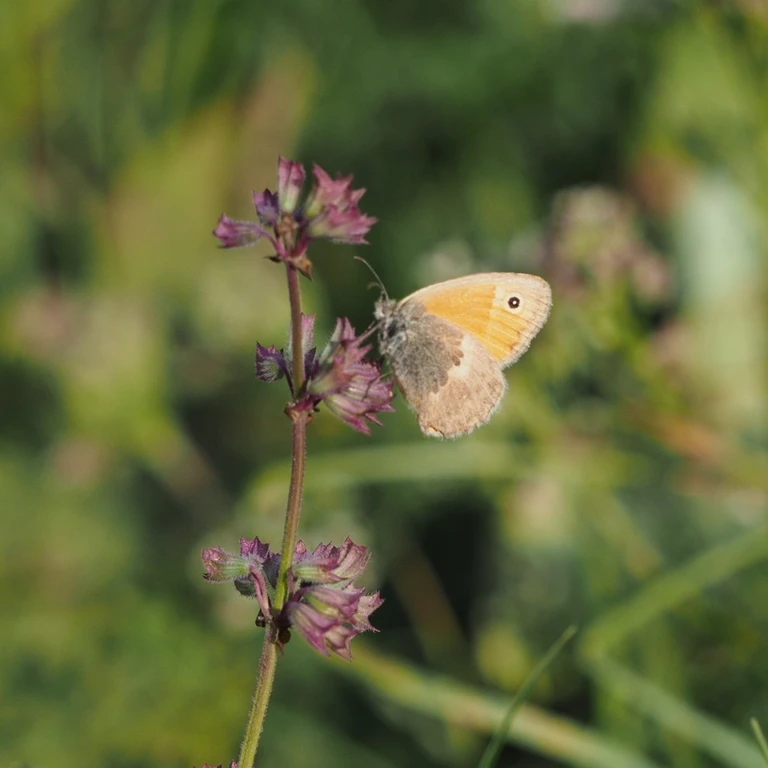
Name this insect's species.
Coenonympha pamphilus
